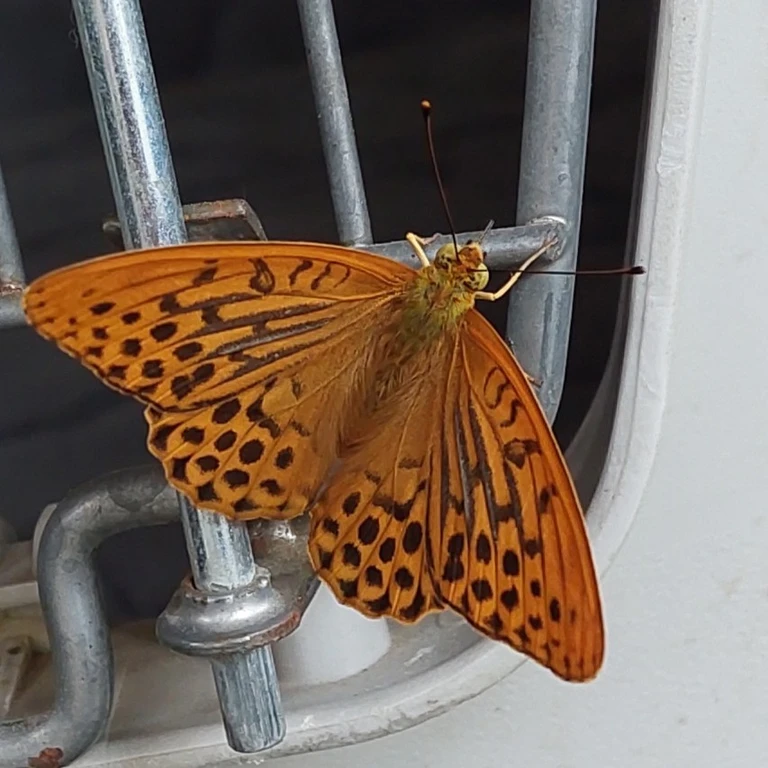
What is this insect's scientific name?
Argynnis paphia
